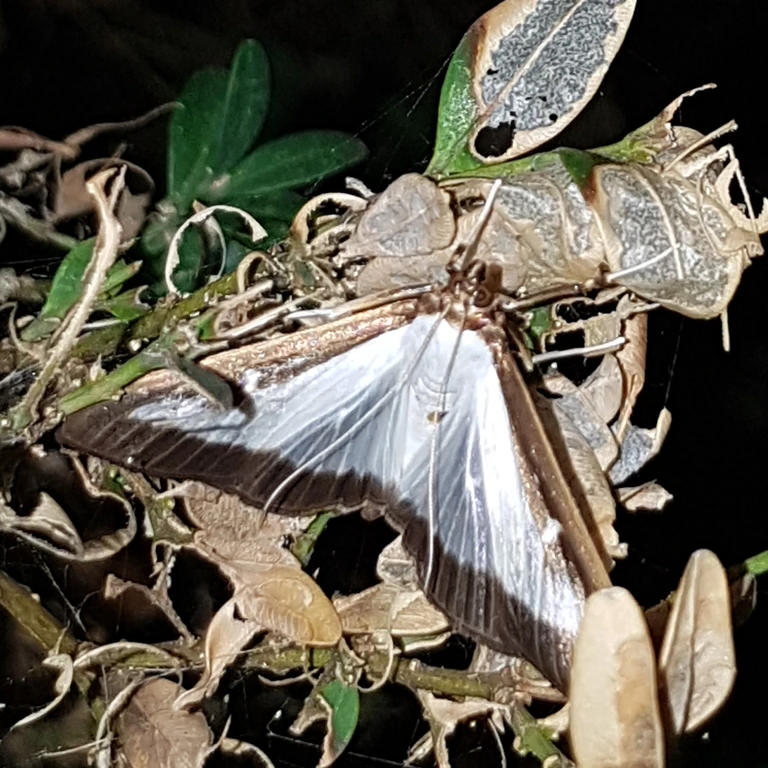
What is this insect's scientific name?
Cydalima perspectalis
